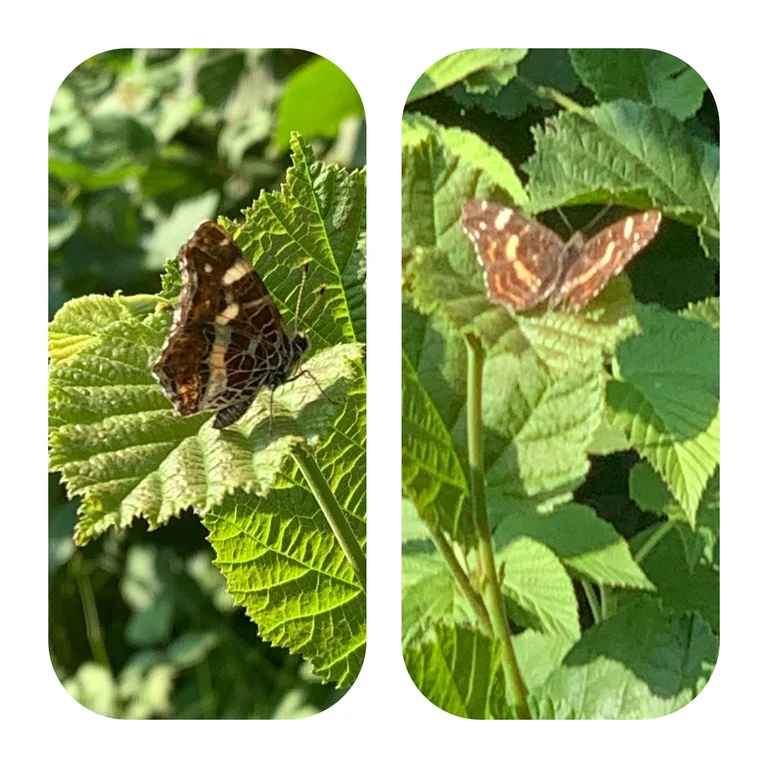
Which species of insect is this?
Araschnia levana
